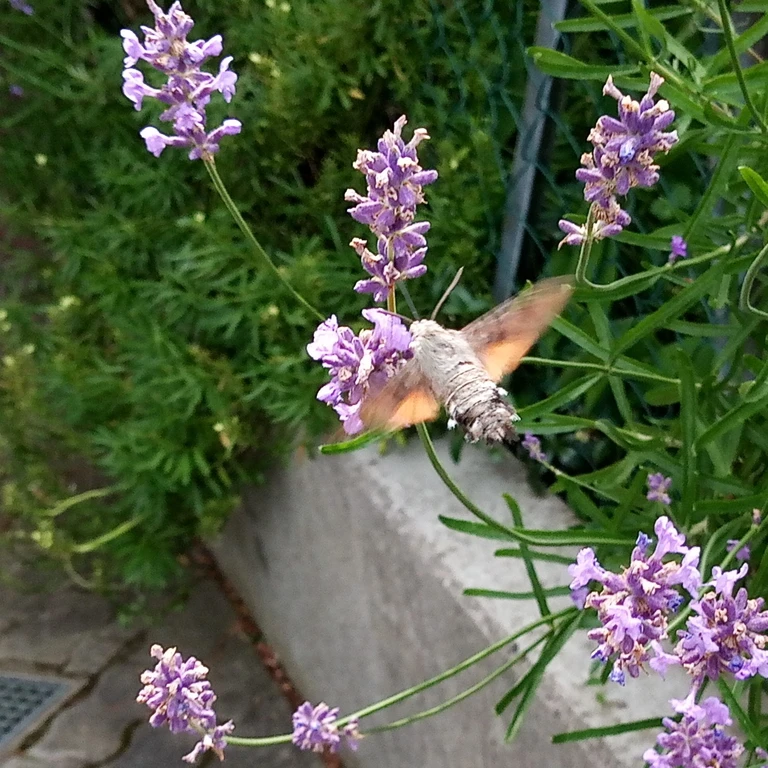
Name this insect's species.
Macroglossum stellatarum
